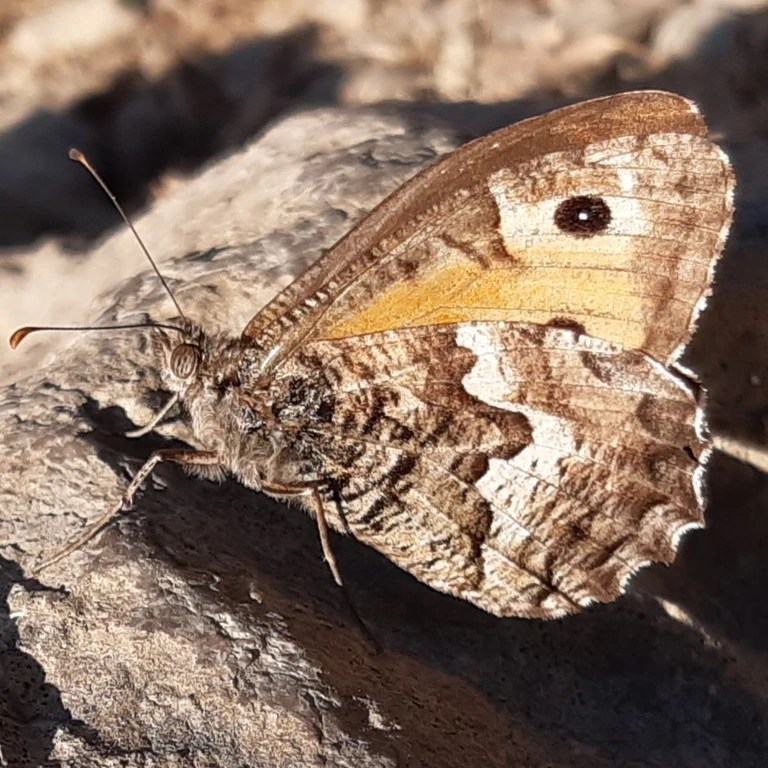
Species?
Hipparchia semele
